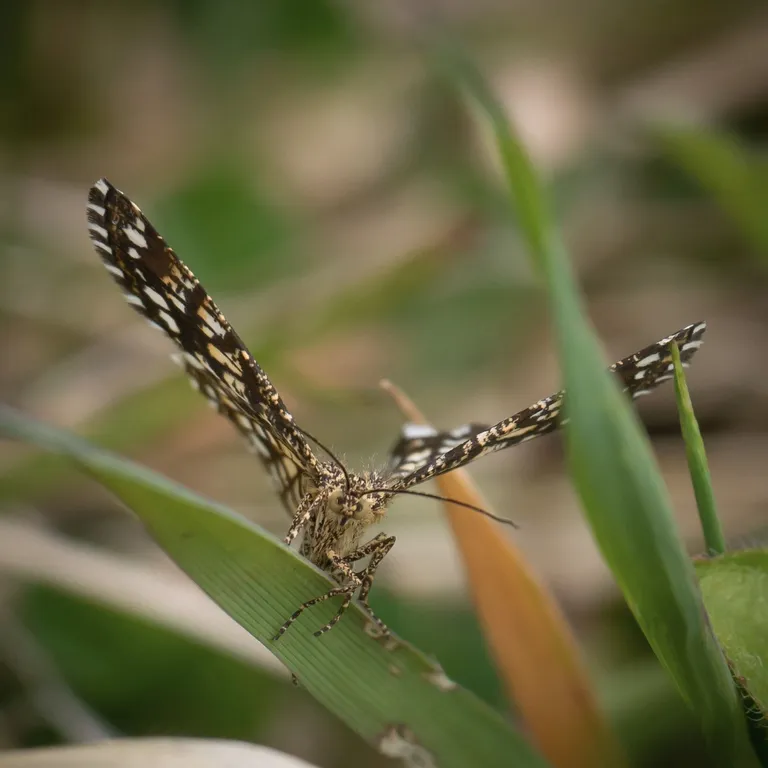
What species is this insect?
Chiasmia clathrata
